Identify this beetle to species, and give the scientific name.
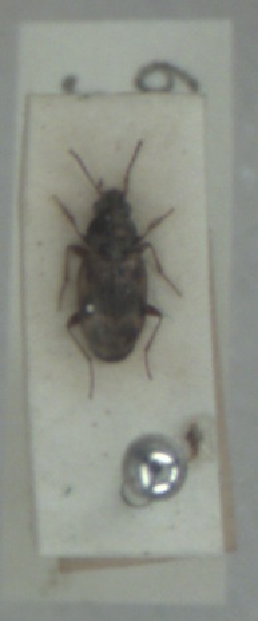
Bembidion semipunctatum
